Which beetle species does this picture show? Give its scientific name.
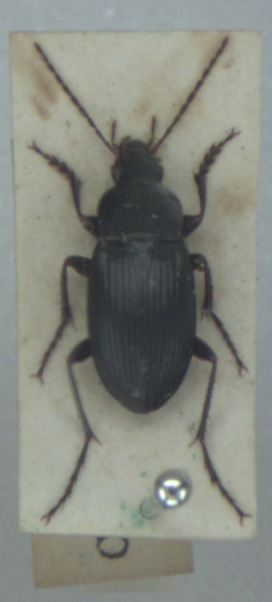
Calathus fuscipes
